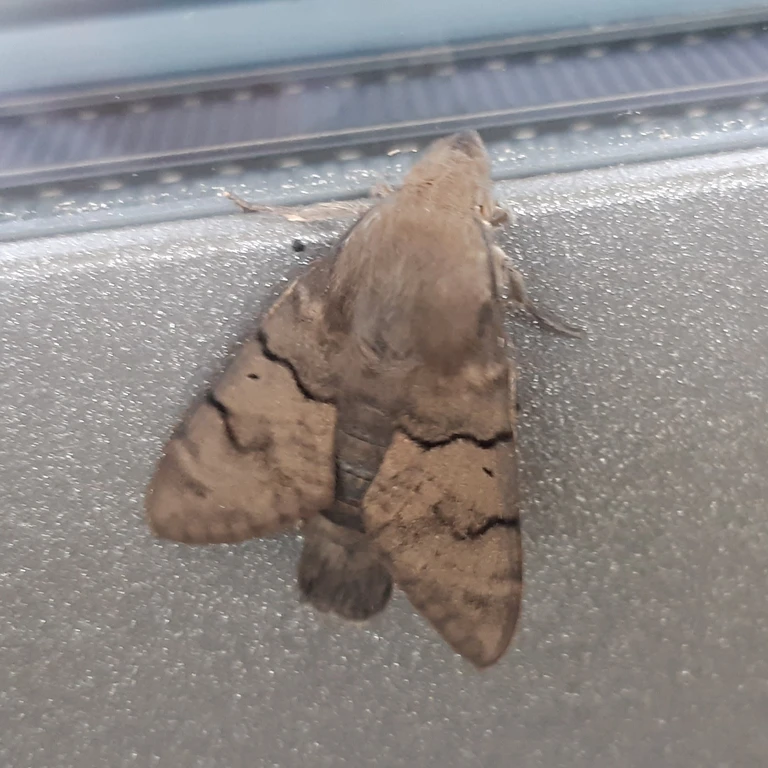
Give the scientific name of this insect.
Macroglossum stellatarum
